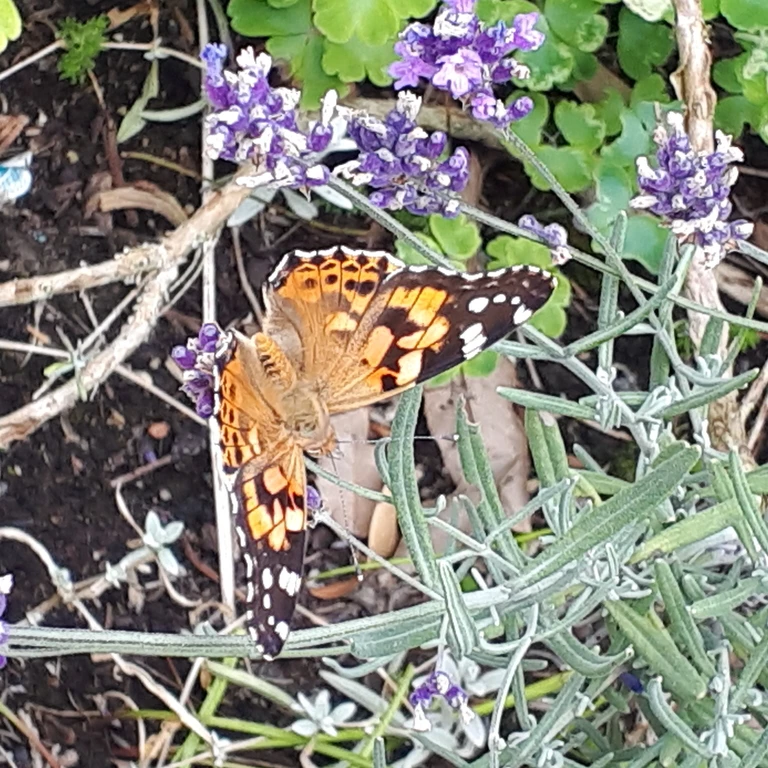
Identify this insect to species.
Vanessa cardui
